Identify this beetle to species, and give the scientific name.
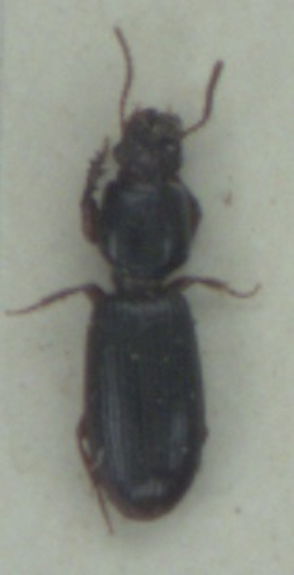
Clivina fossor
